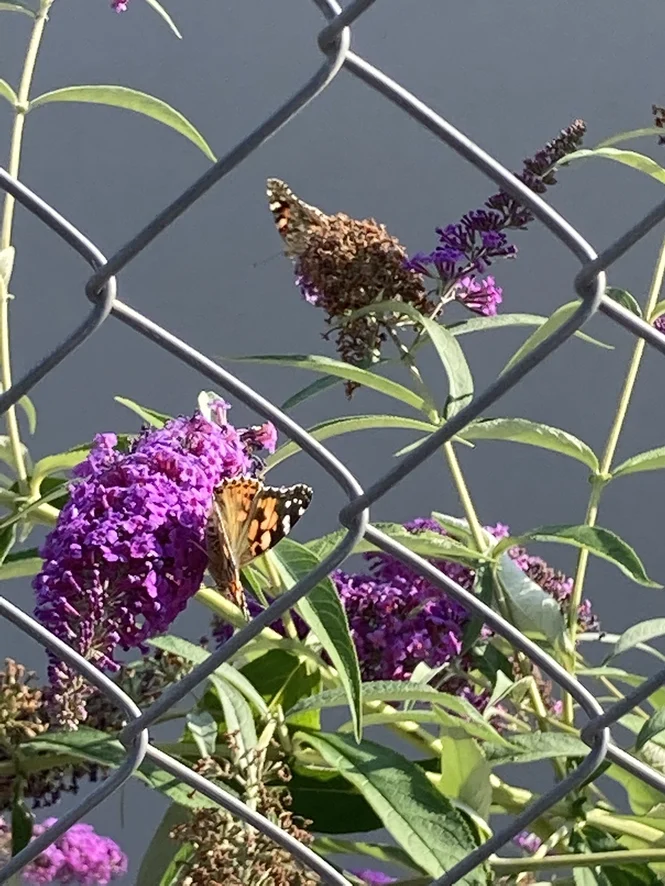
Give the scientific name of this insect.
Vanessa cardui
